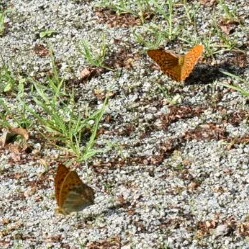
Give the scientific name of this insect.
Argynnis paphia
